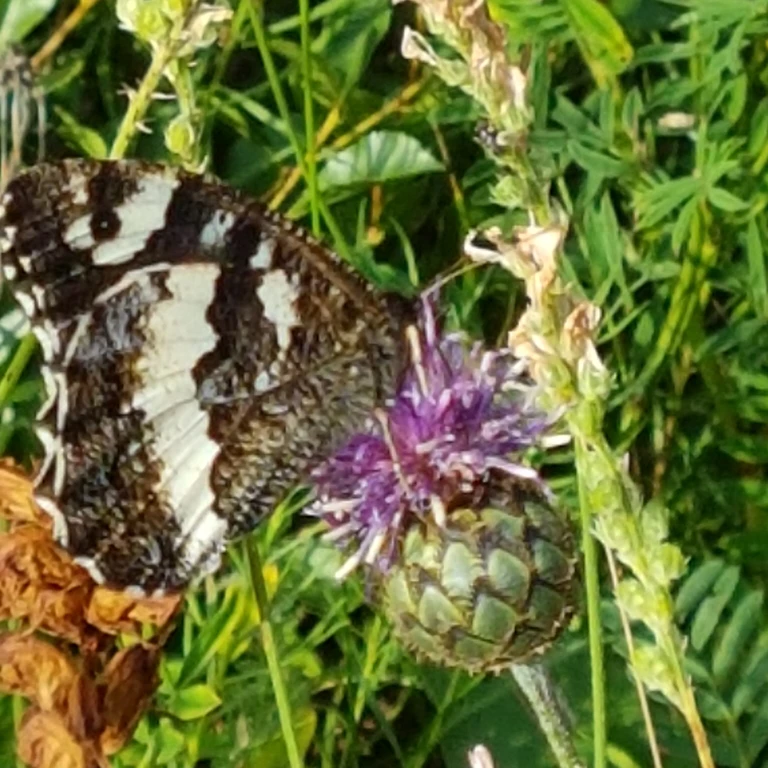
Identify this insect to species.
Brintesia circe
